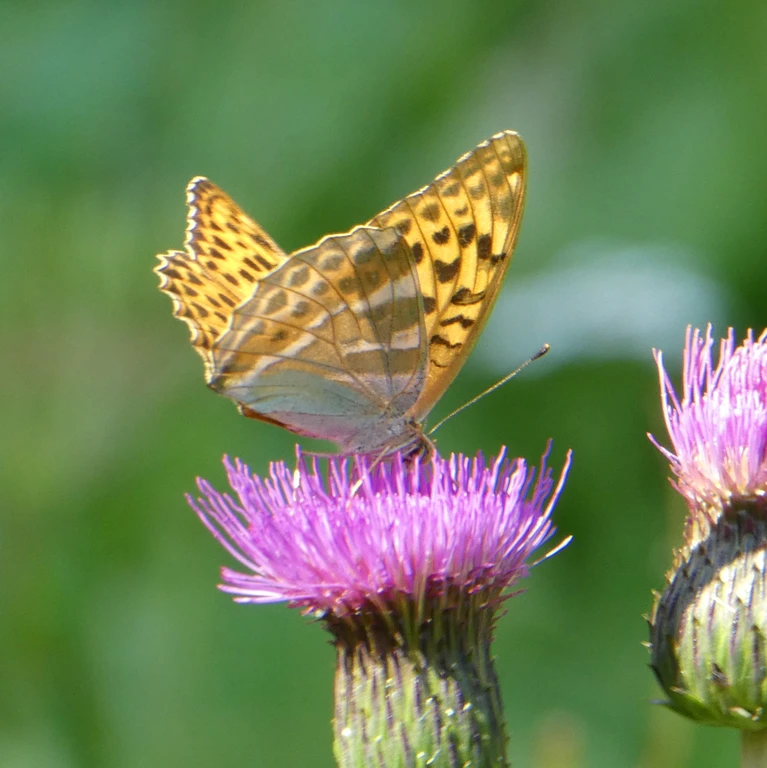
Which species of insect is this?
Argynnis paphia
